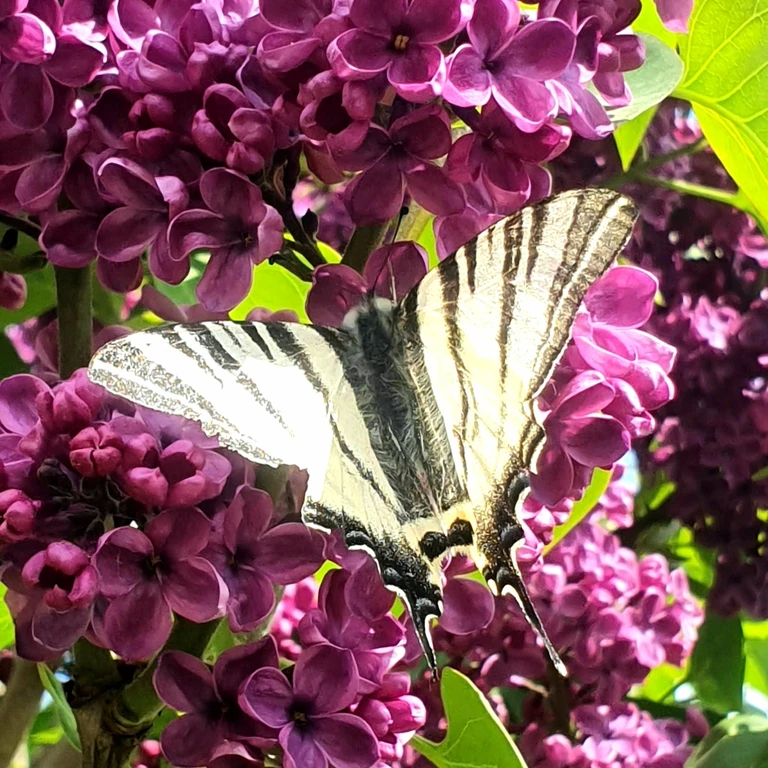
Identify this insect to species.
Iphiclides podalirius
